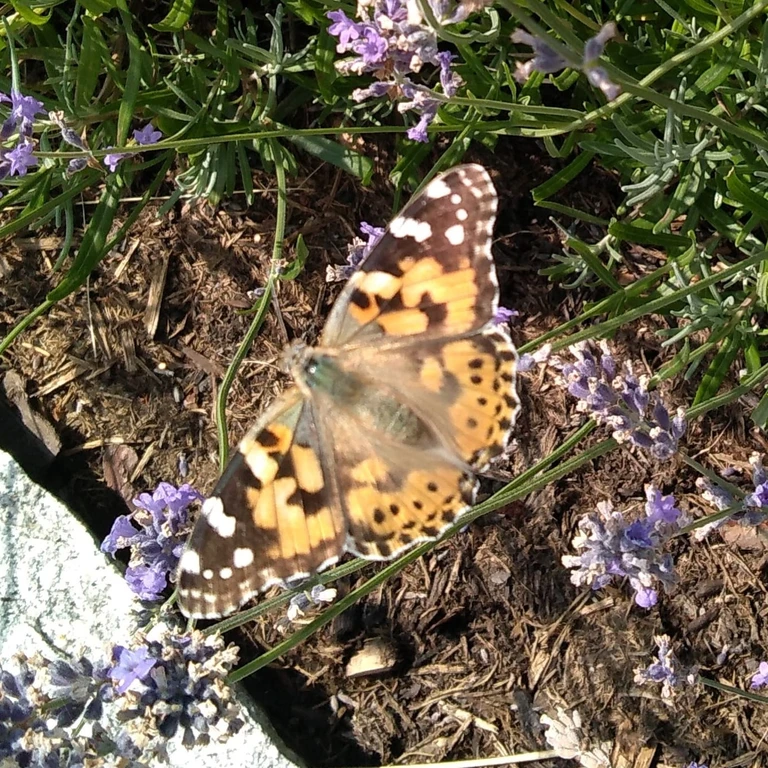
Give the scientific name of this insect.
Vanessa cardui
